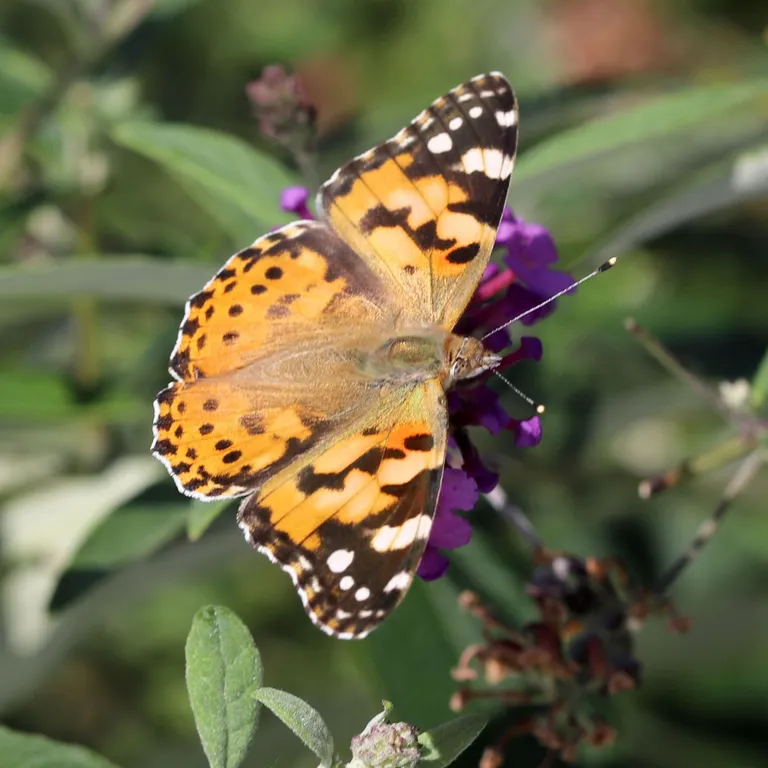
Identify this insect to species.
Vanessa cardui
